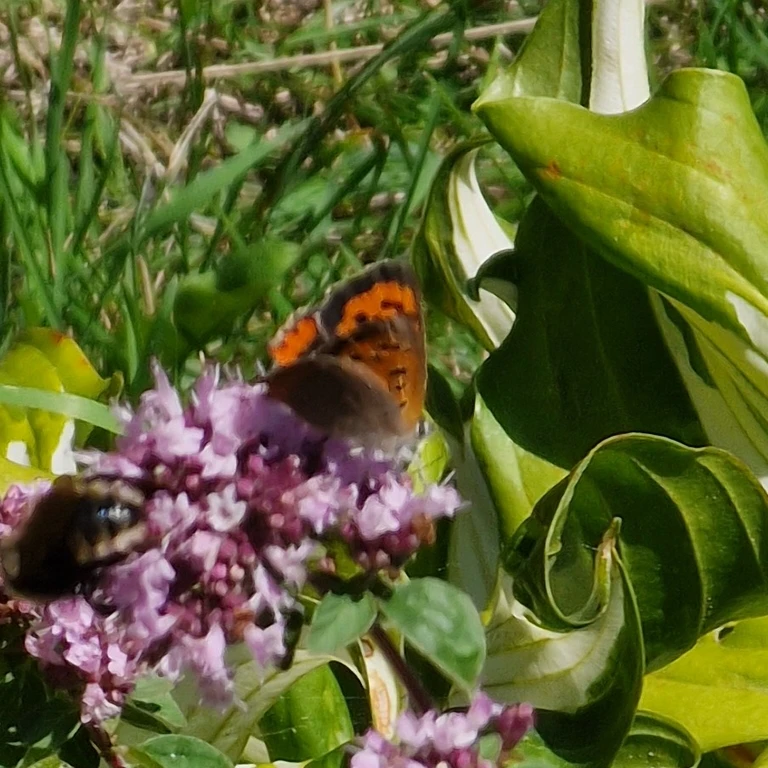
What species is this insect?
Lycaena phlaeas
